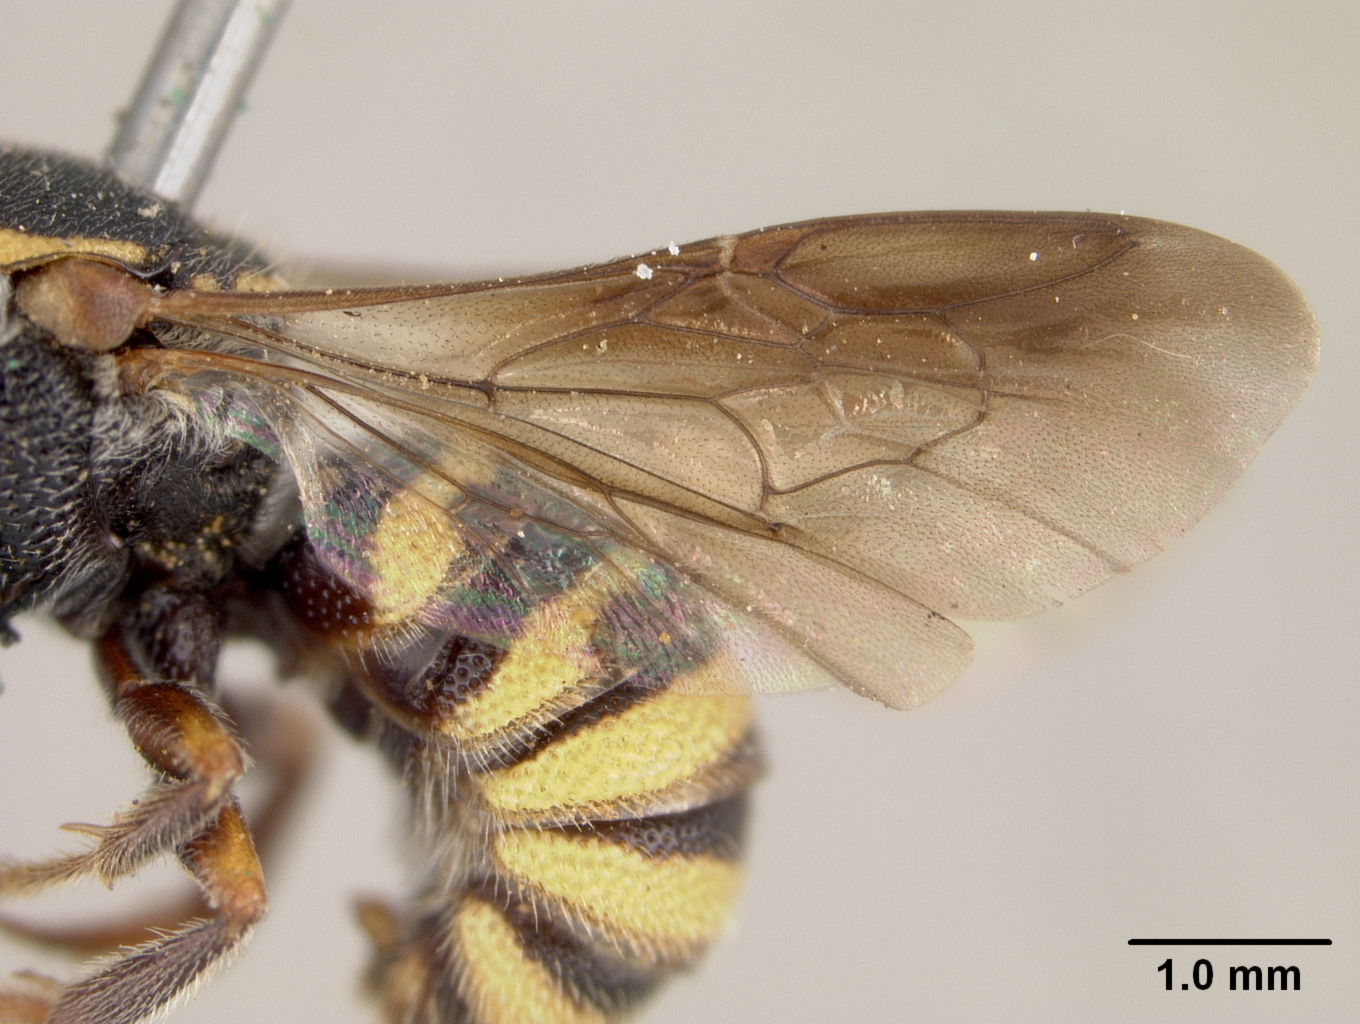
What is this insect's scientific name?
Stelis rudbeckiarum
